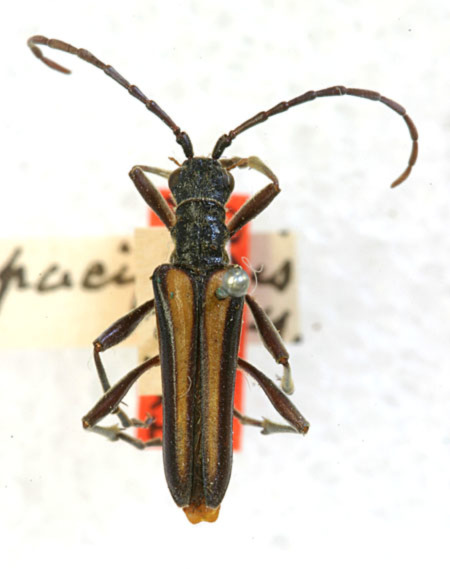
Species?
Stenocorus pacificus (also Stenocorus nubifer)
